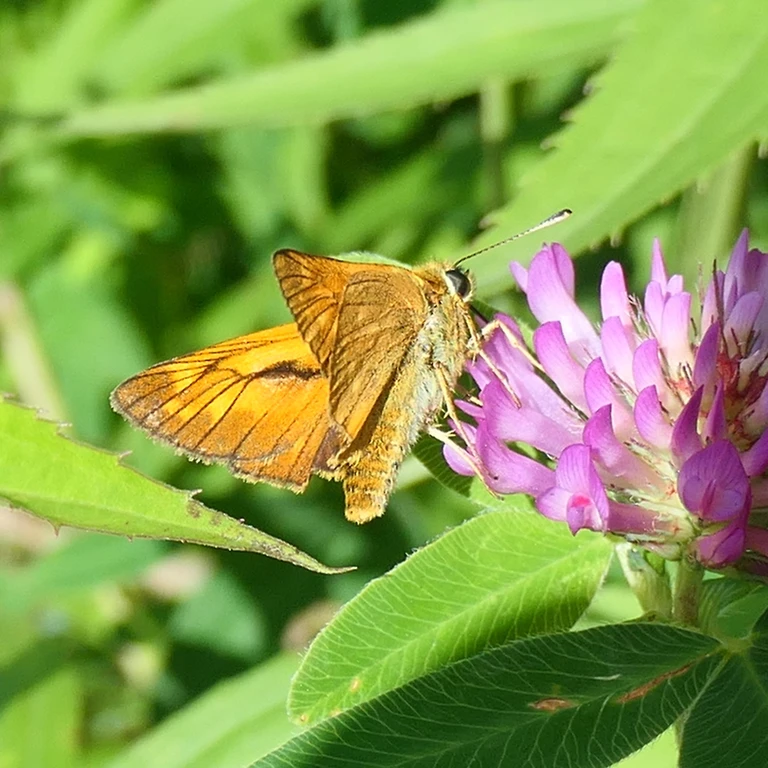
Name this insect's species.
Ochlodes sylvanus (also Ochlodes venata)
